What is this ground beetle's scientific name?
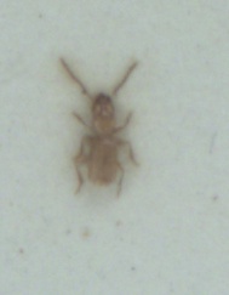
Aepus marinus
